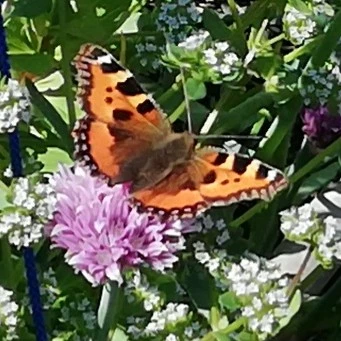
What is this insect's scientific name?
Aglais urticae
